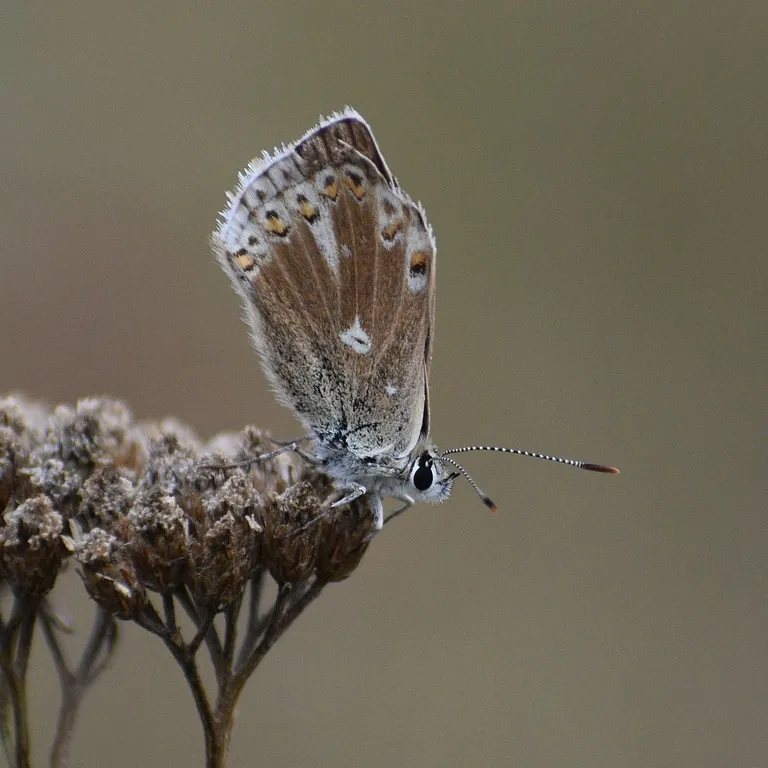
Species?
Lysandra coridon
